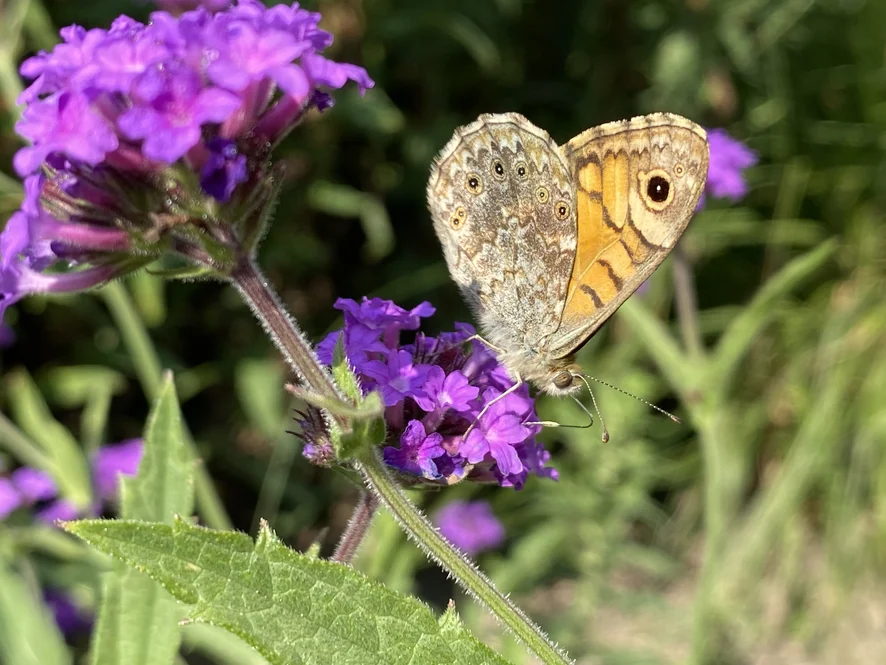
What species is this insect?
Lasiommata megera (also Pararge megera)
